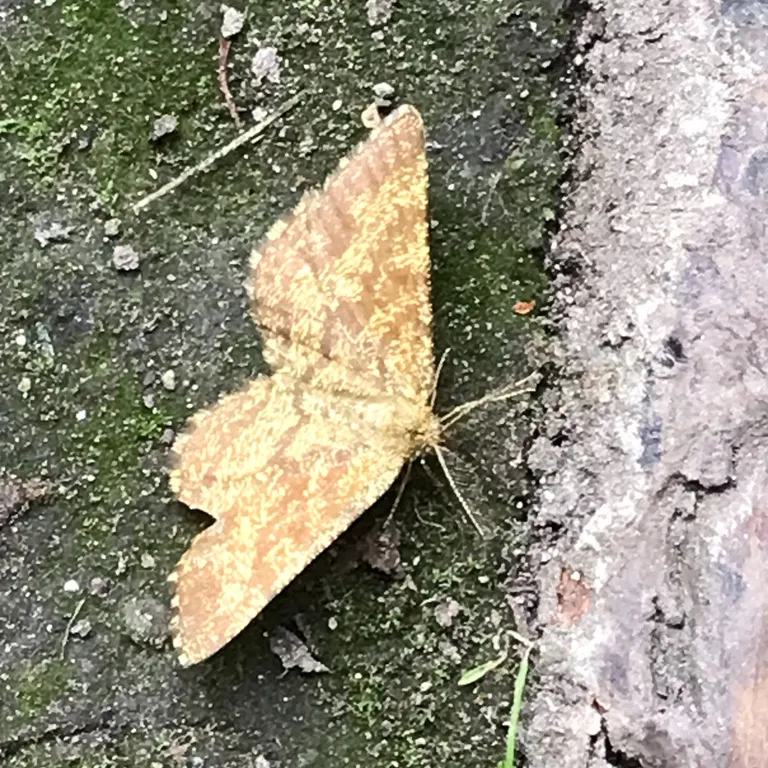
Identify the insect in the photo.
Ematurga atomaria
